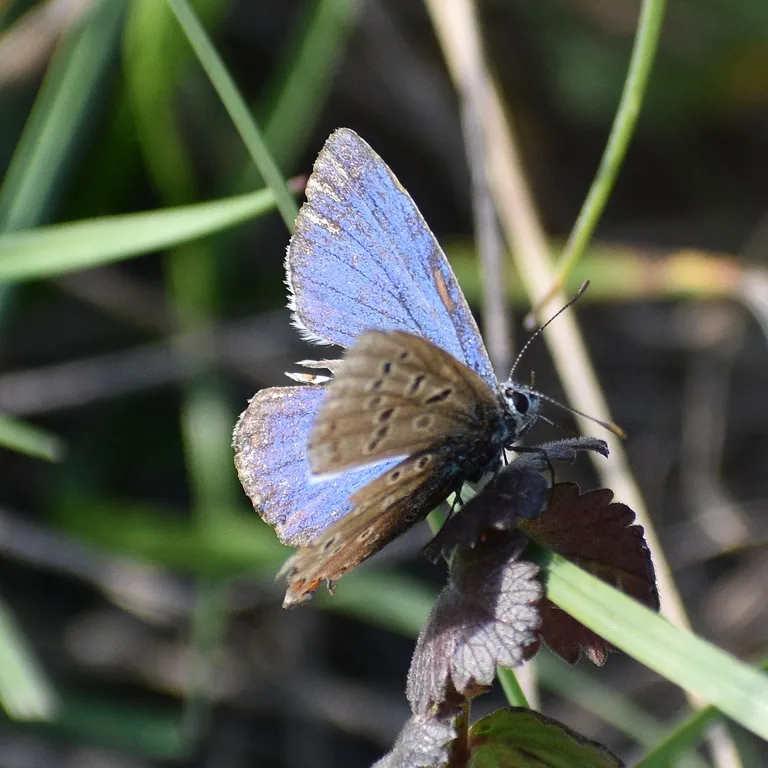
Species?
Lysandra bellargus
